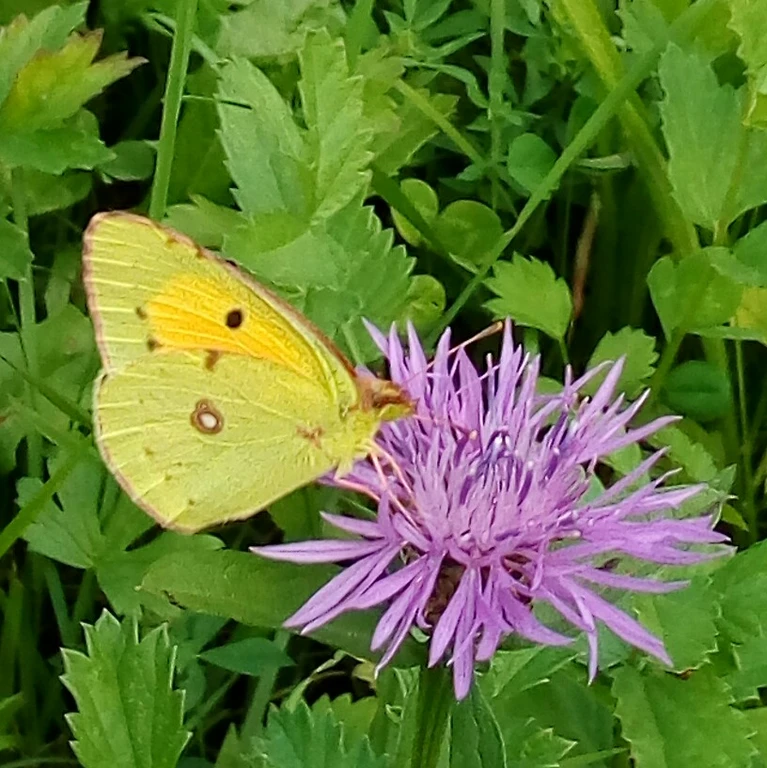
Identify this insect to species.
Colias croceus
